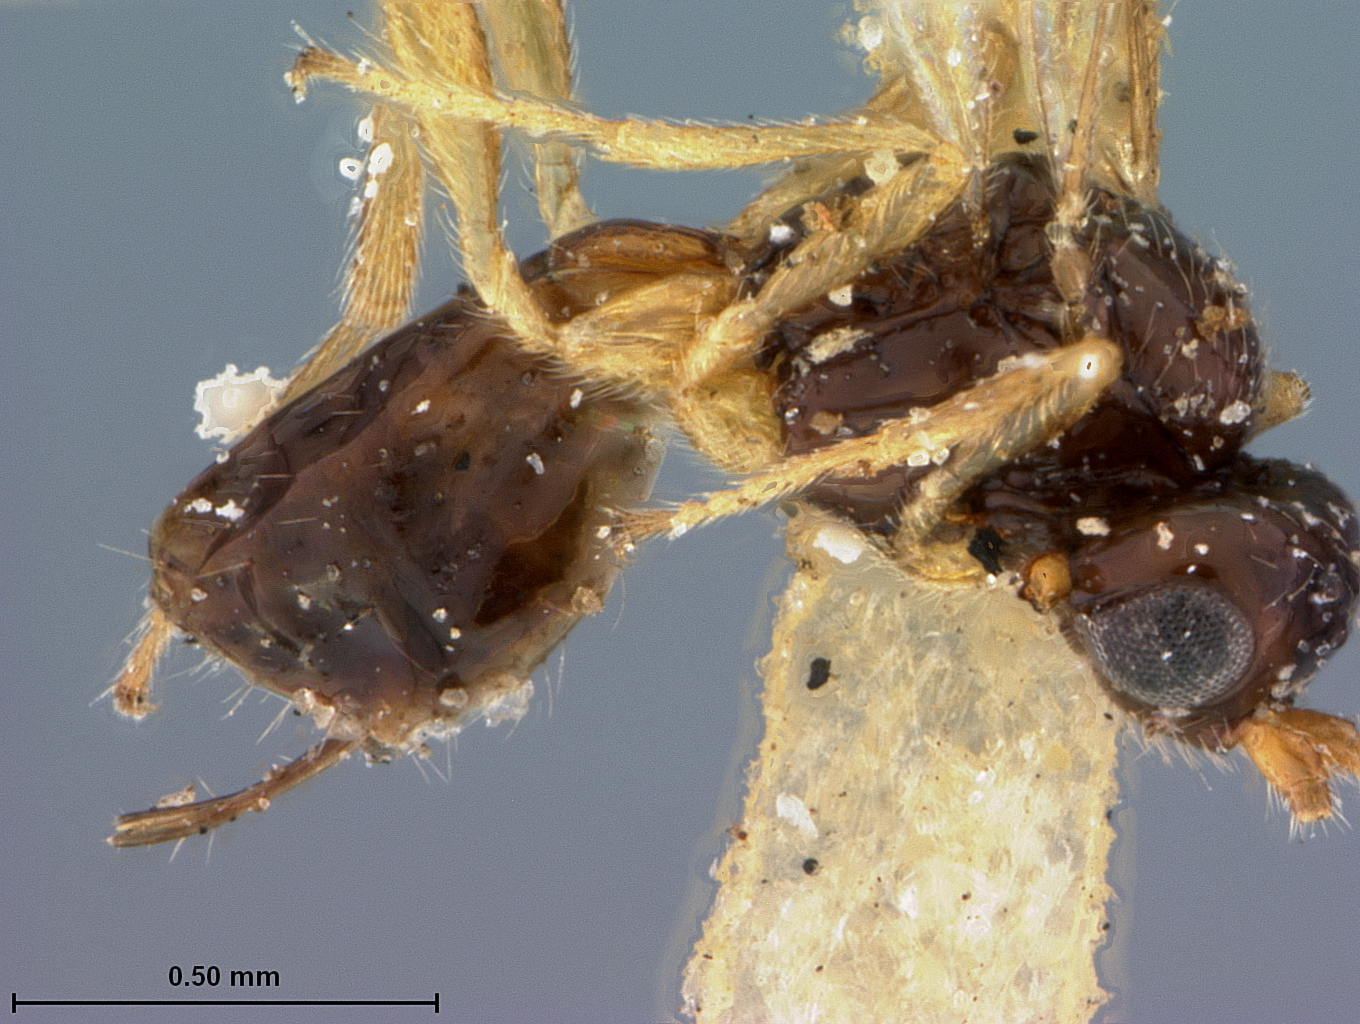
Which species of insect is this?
Synaldis painteri
